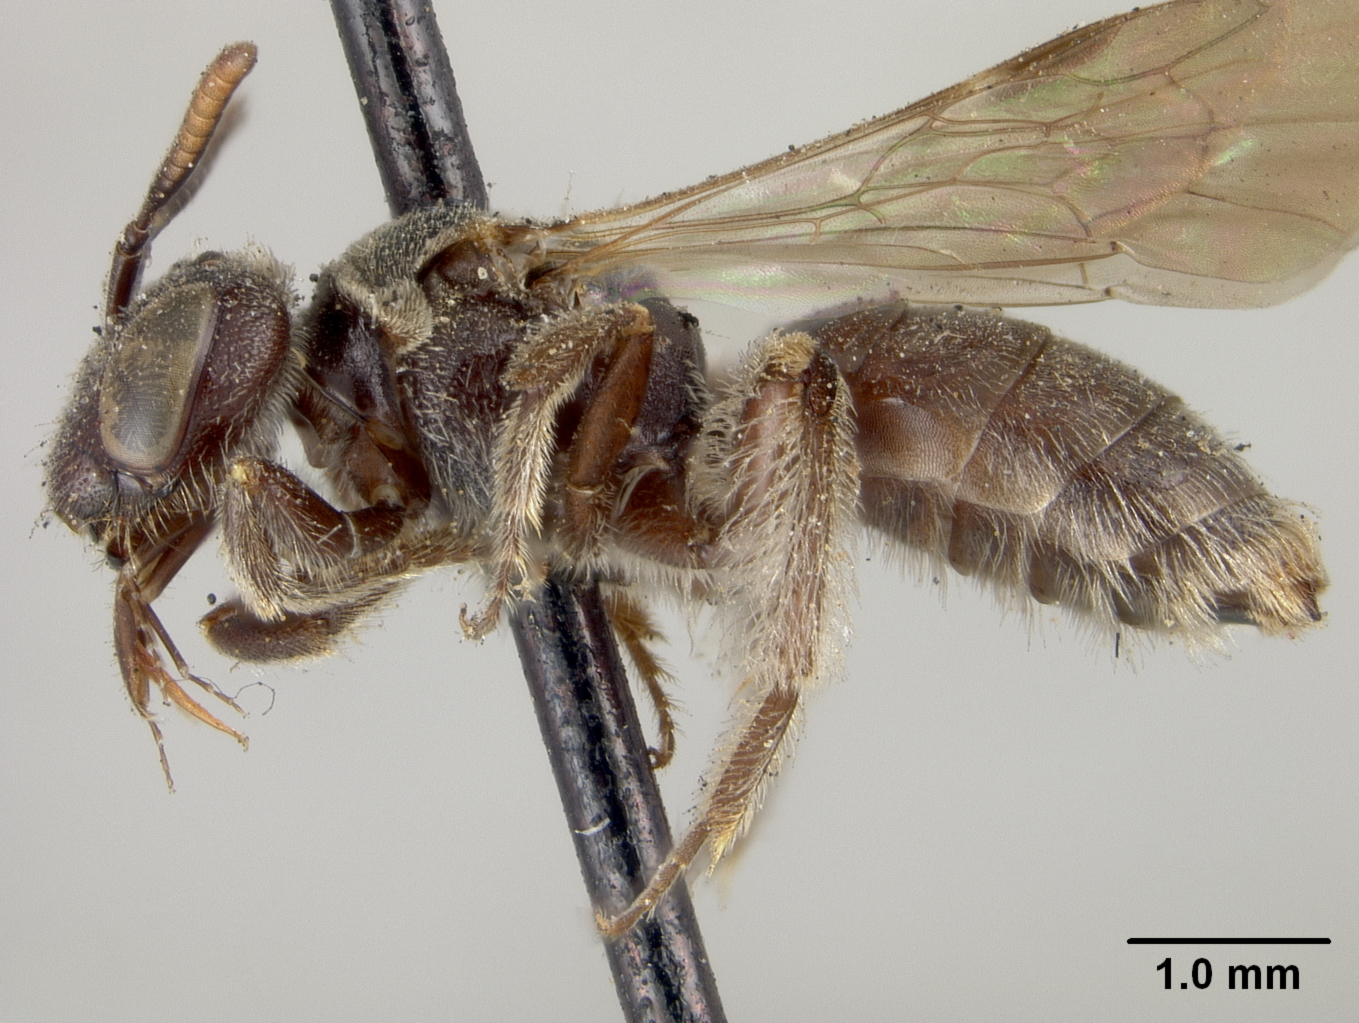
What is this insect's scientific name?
Panurginus nebrascensis
